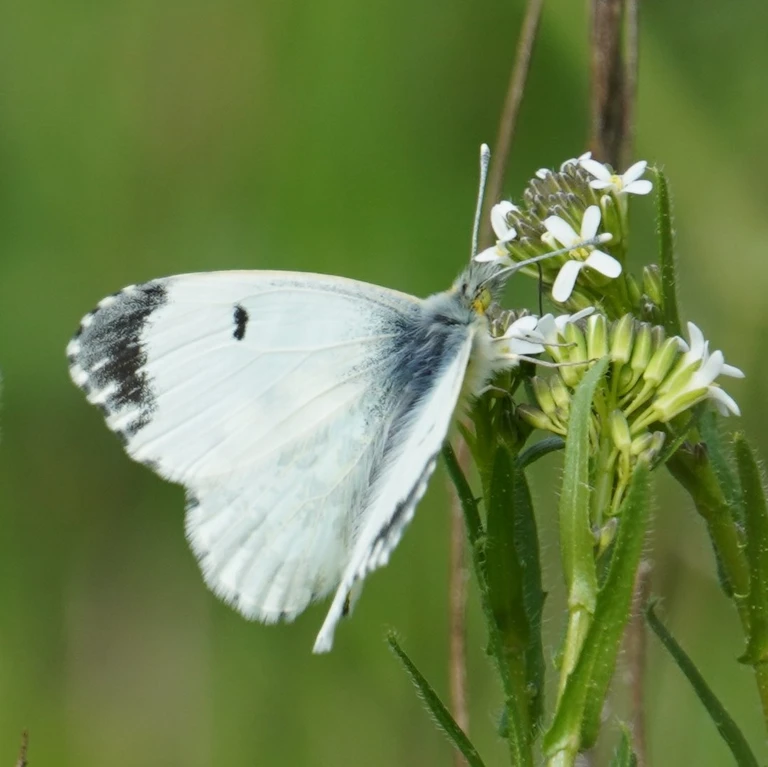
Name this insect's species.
Anthocharis cardamines
